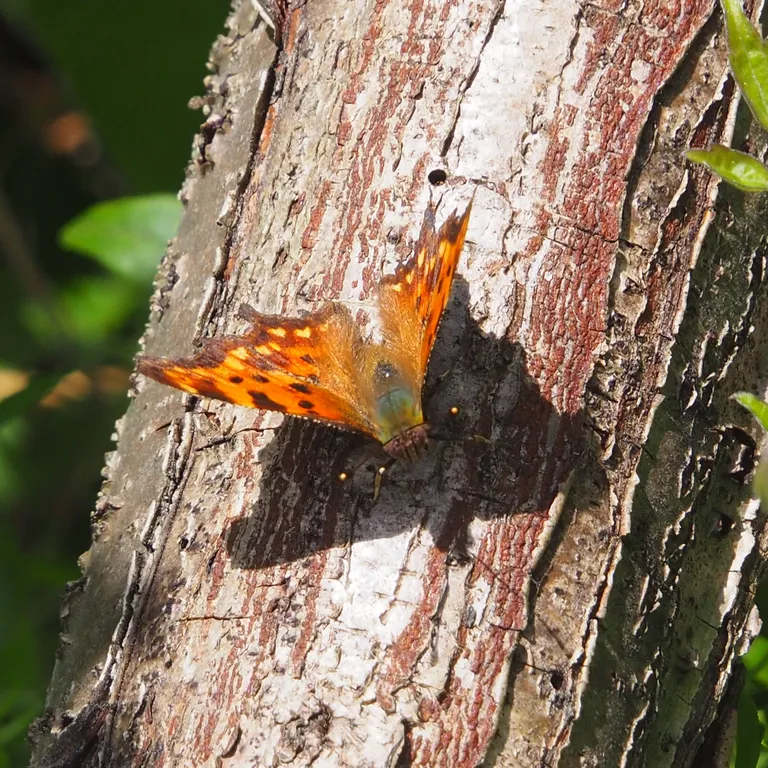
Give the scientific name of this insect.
Polygonia c-album
